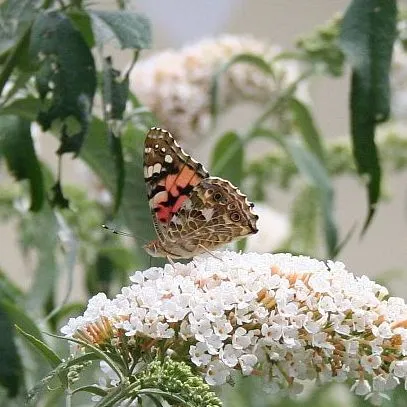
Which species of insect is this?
Vanessa cardui
